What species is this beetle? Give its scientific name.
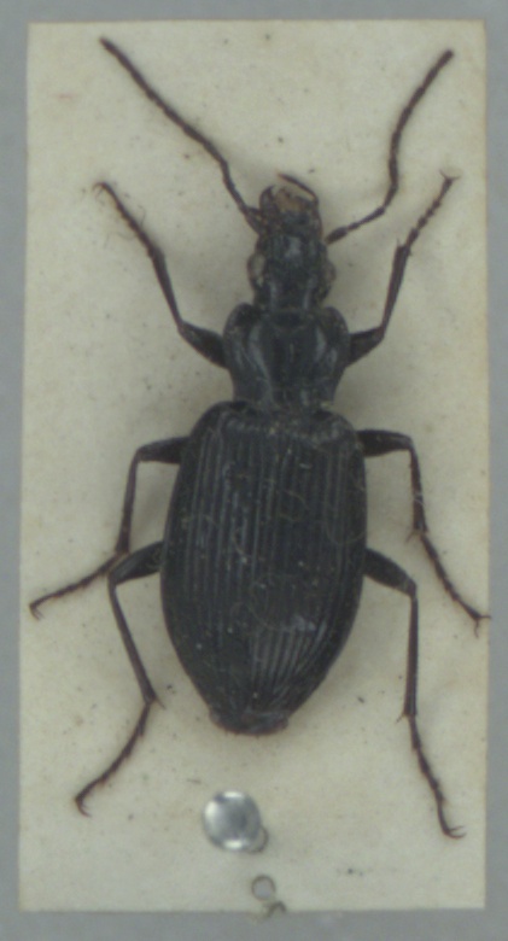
Platynus assimilis
